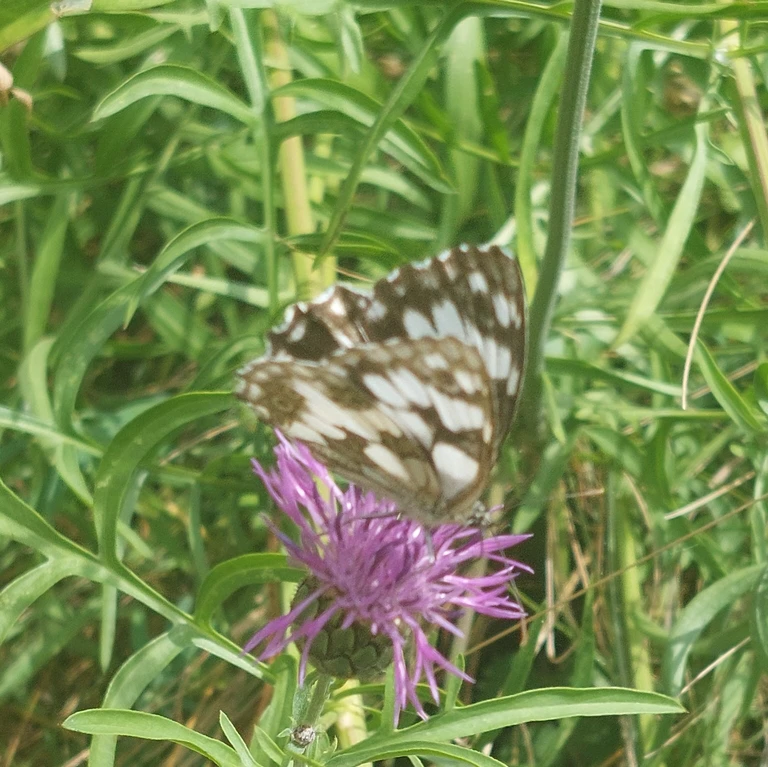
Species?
Melanargia galathea
